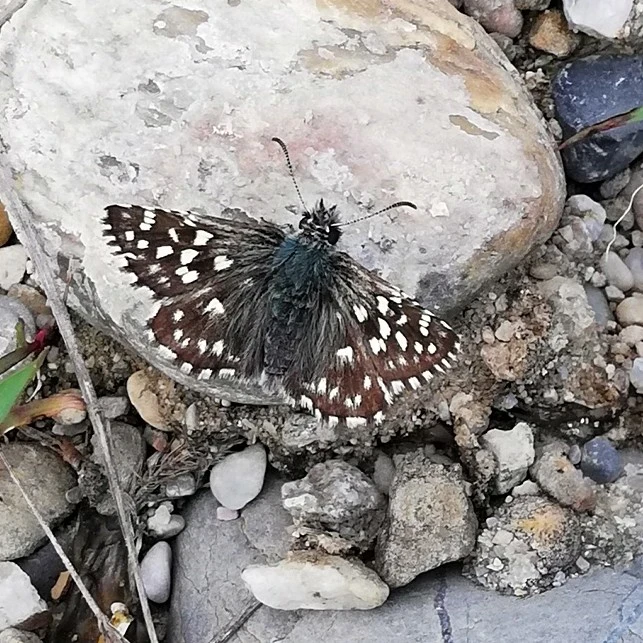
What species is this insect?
Pyrgus malvae
